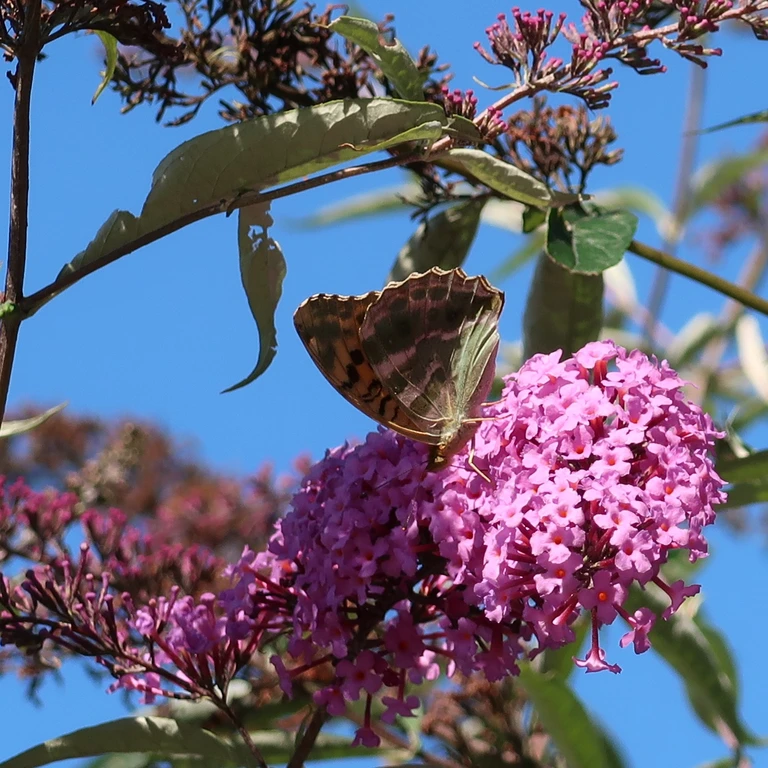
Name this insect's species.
Argynnis paphia
